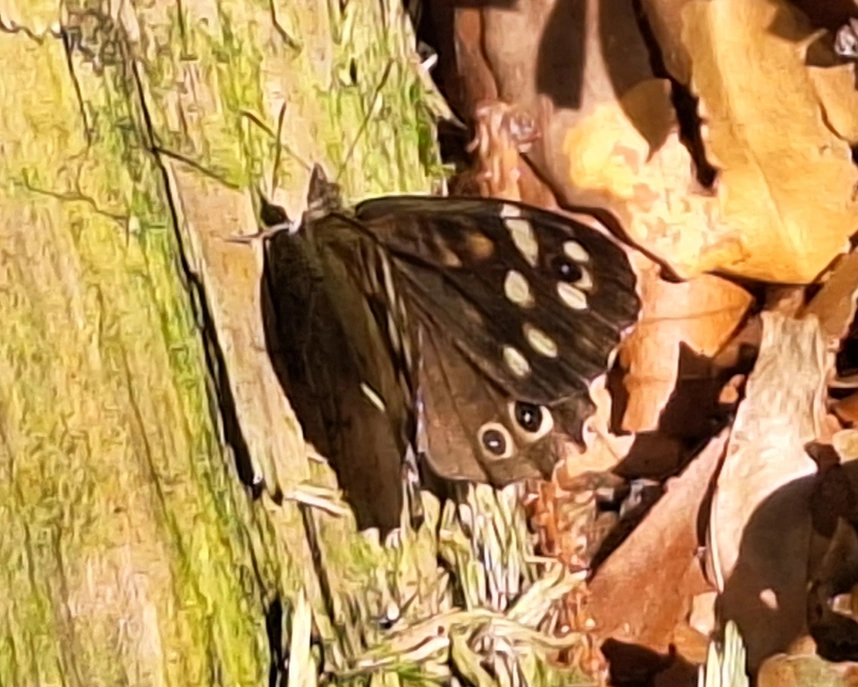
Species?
Pararge aegeria
